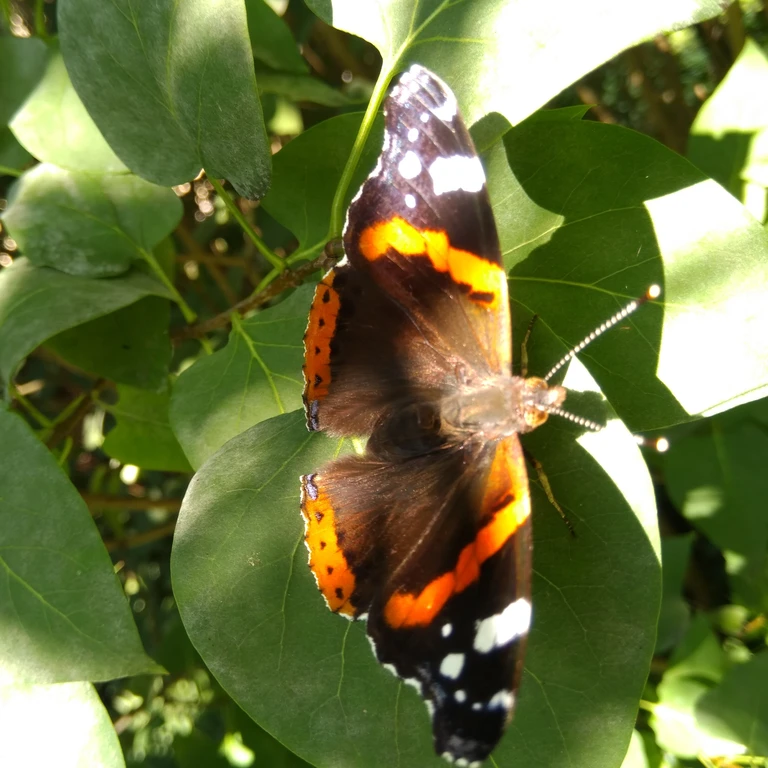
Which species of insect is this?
Vanessa atalanta
